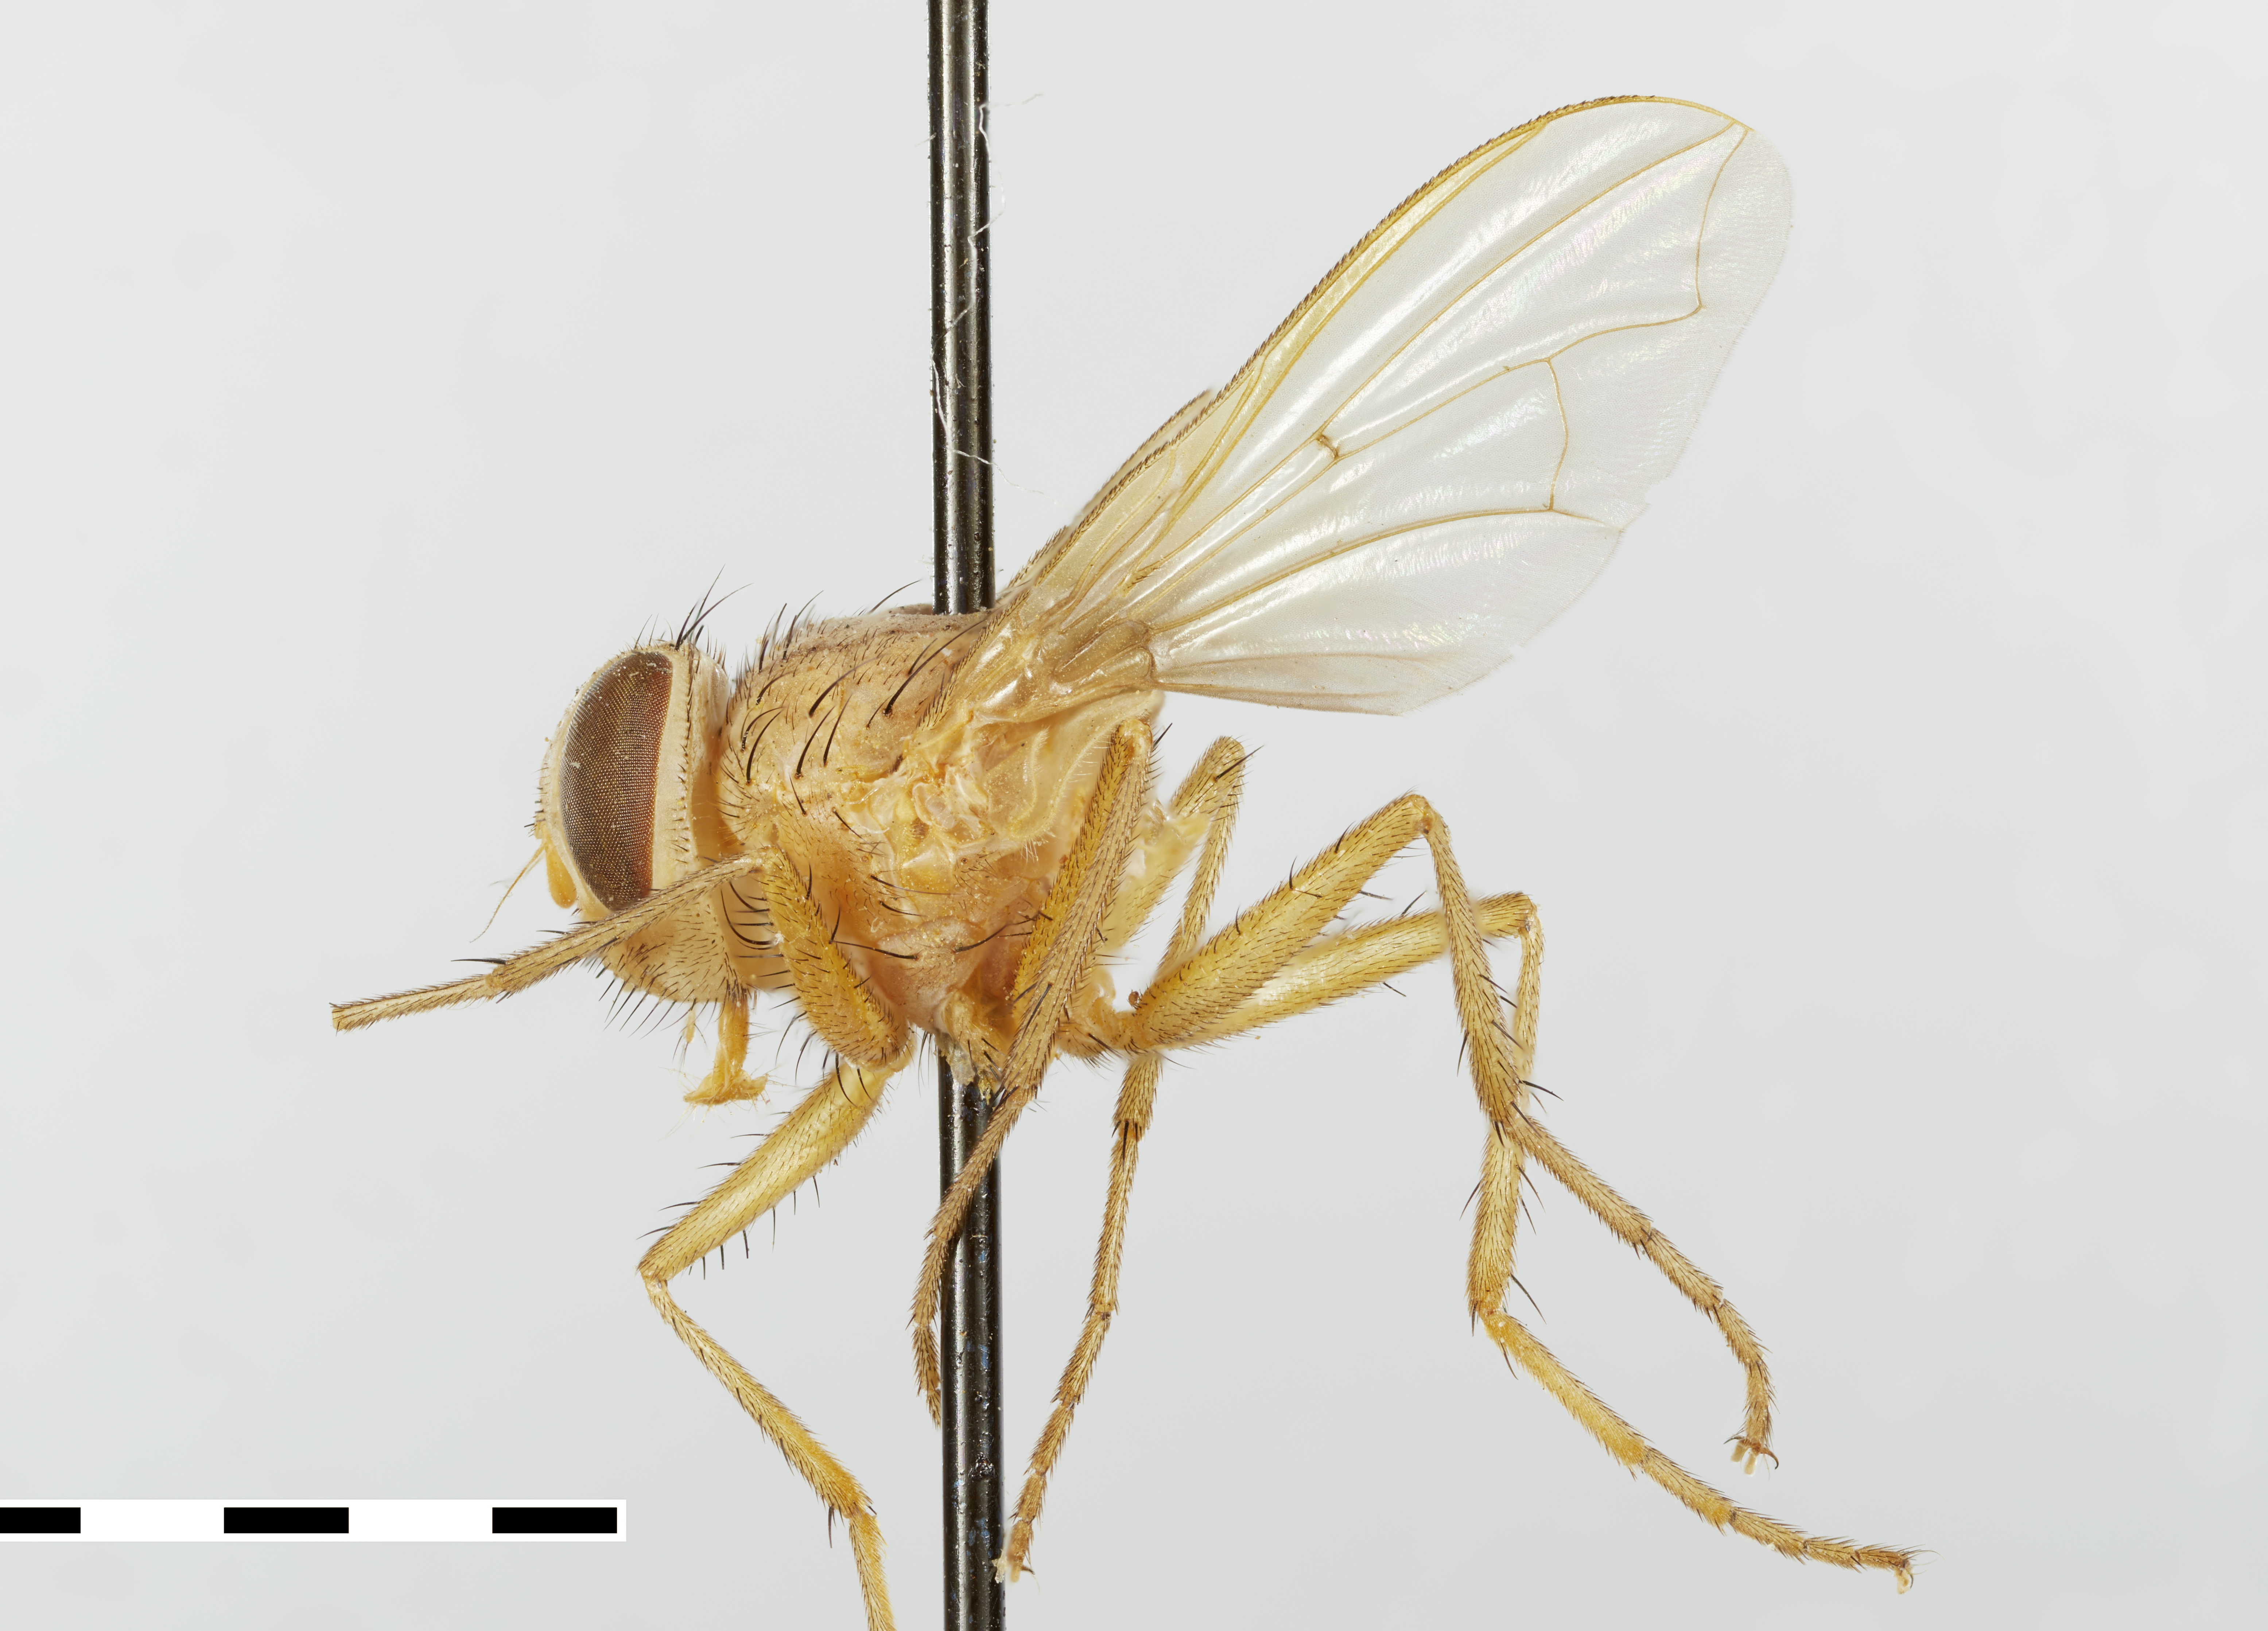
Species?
Phasiopteryx australis
